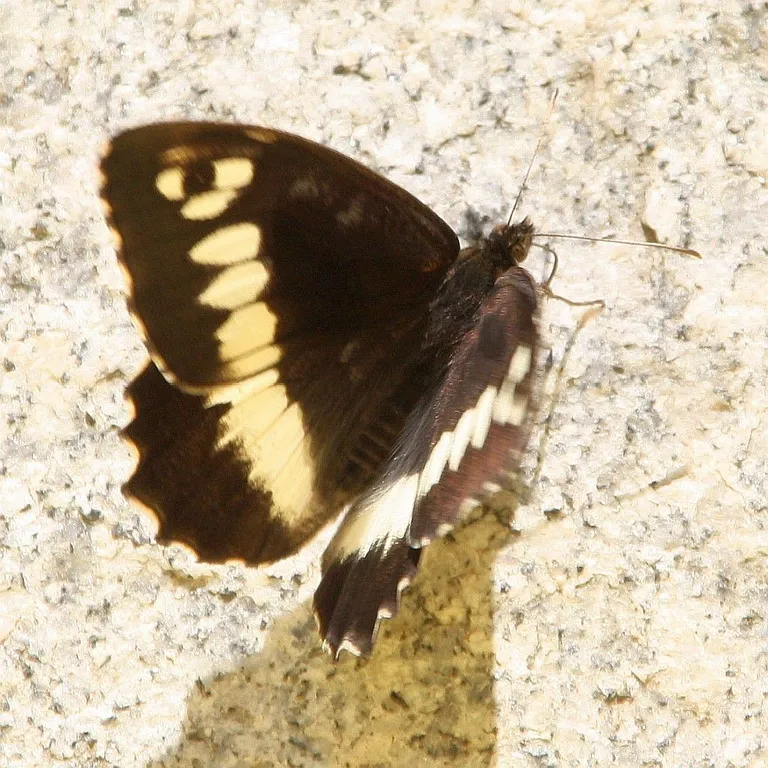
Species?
Brintesia circe
